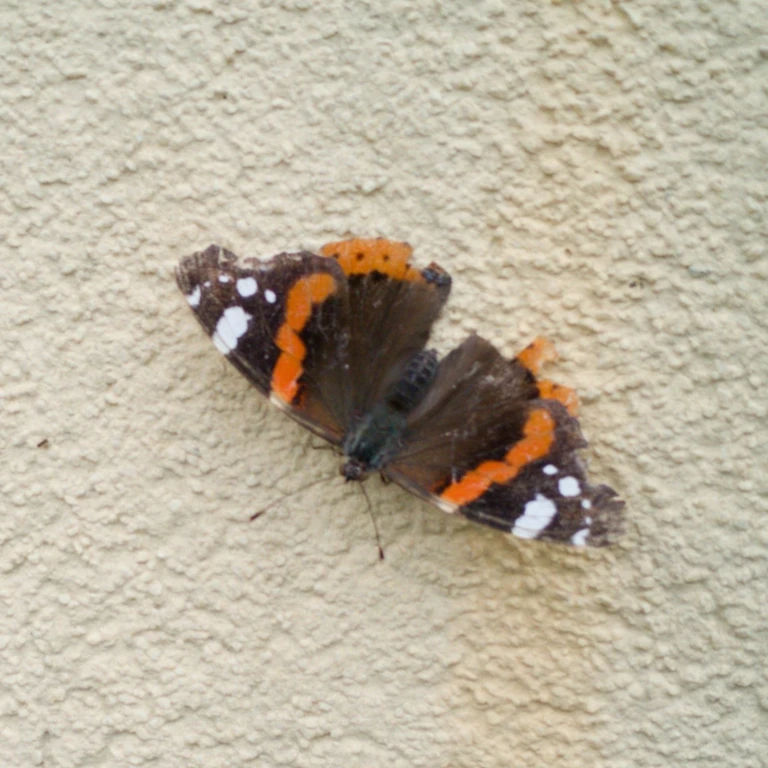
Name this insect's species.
Vanessa atalanta
